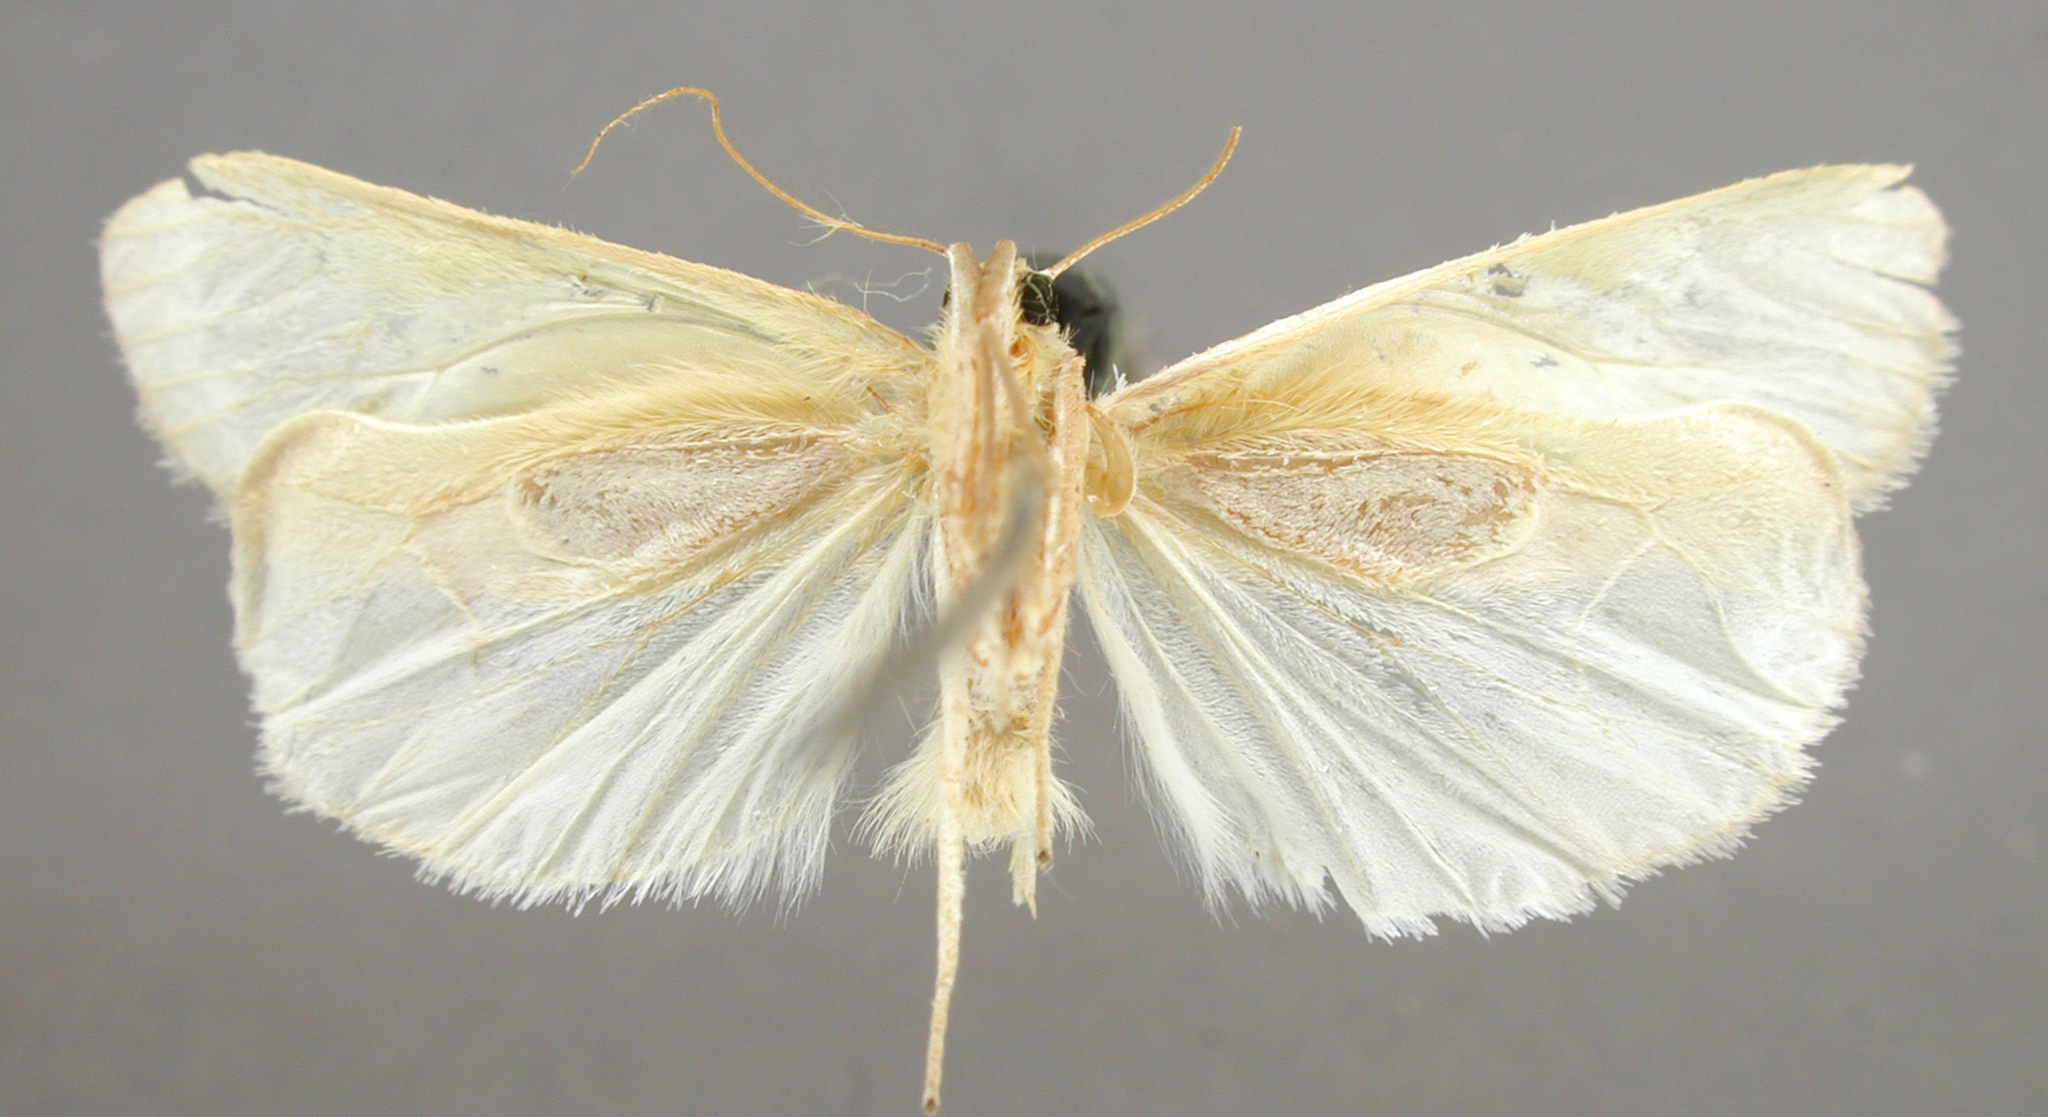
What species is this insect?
Macroptila nubecula
